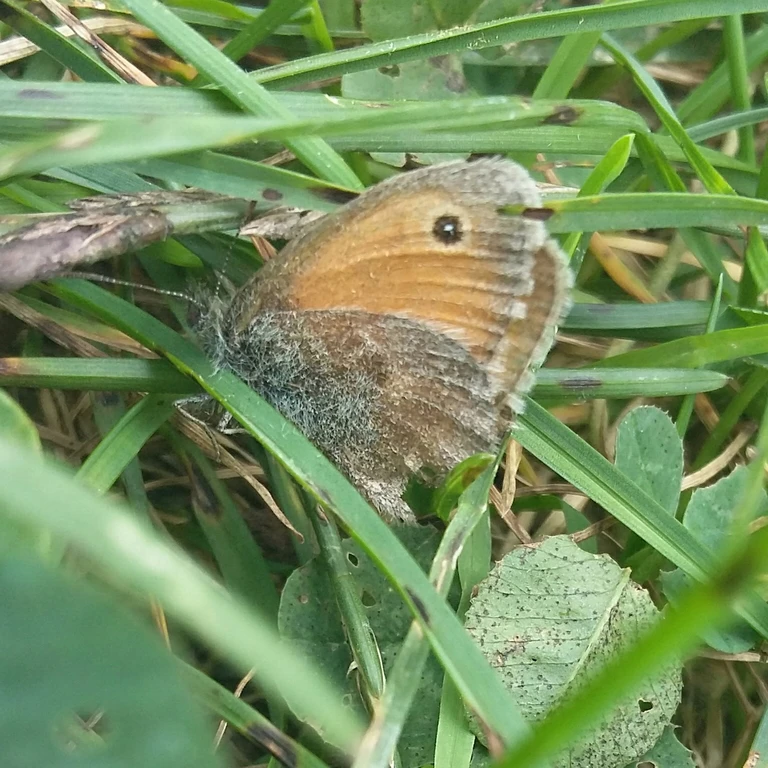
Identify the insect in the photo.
Coenonympha pamphilus
